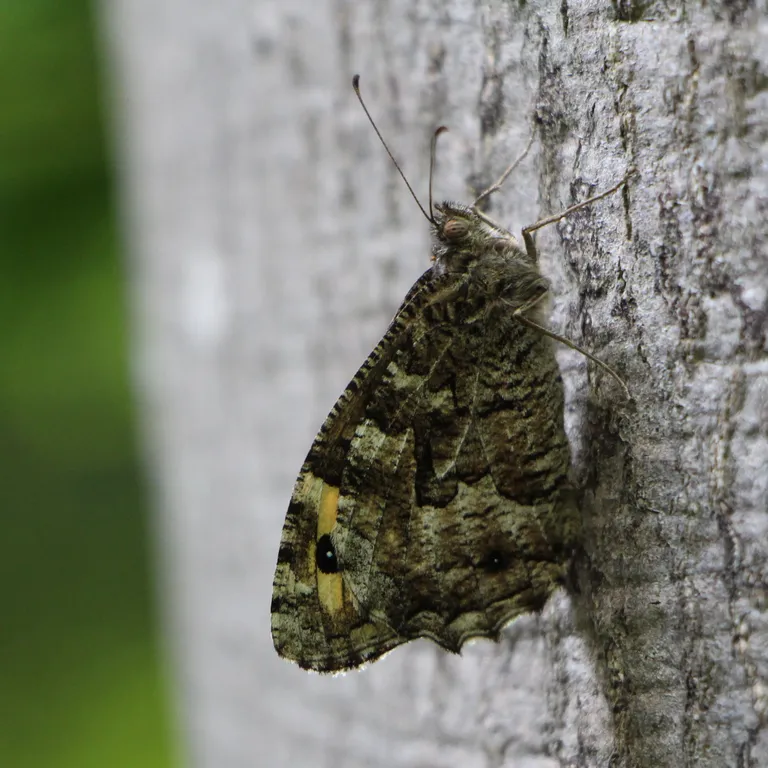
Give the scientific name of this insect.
Hipparchia semele
